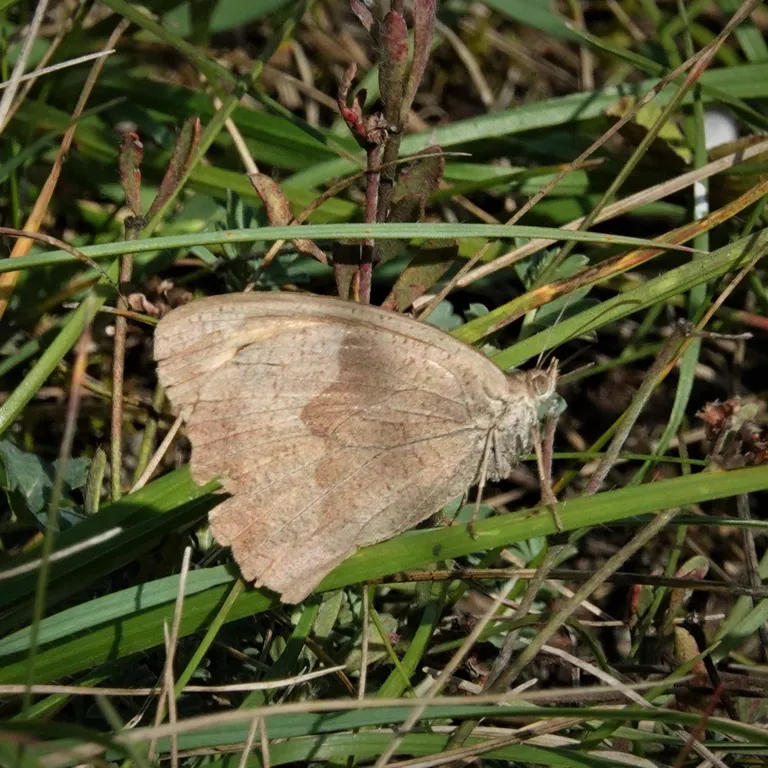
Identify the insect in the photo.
Maniola jurtina
